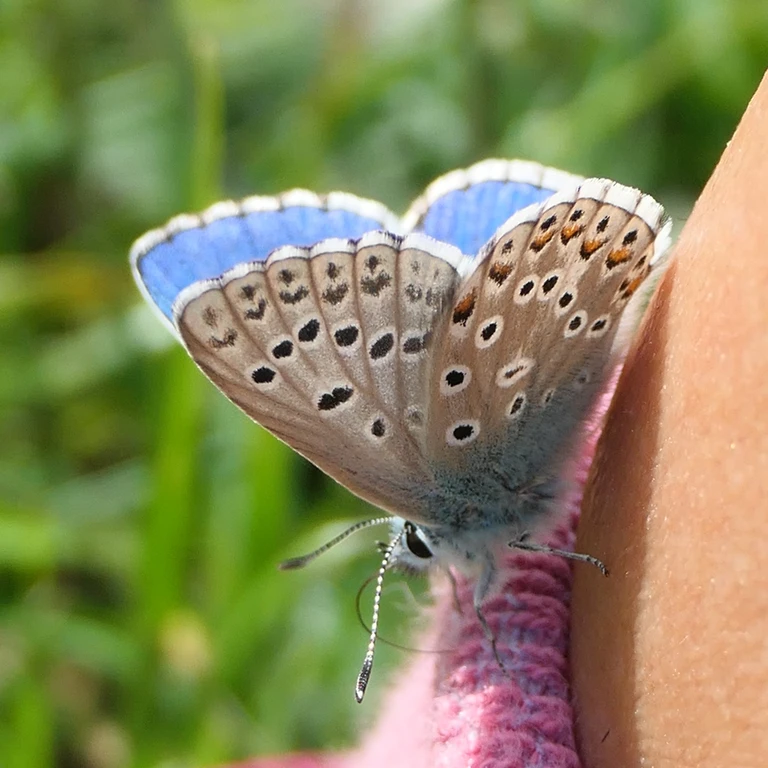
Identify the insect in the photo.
Lysandra bellargus
